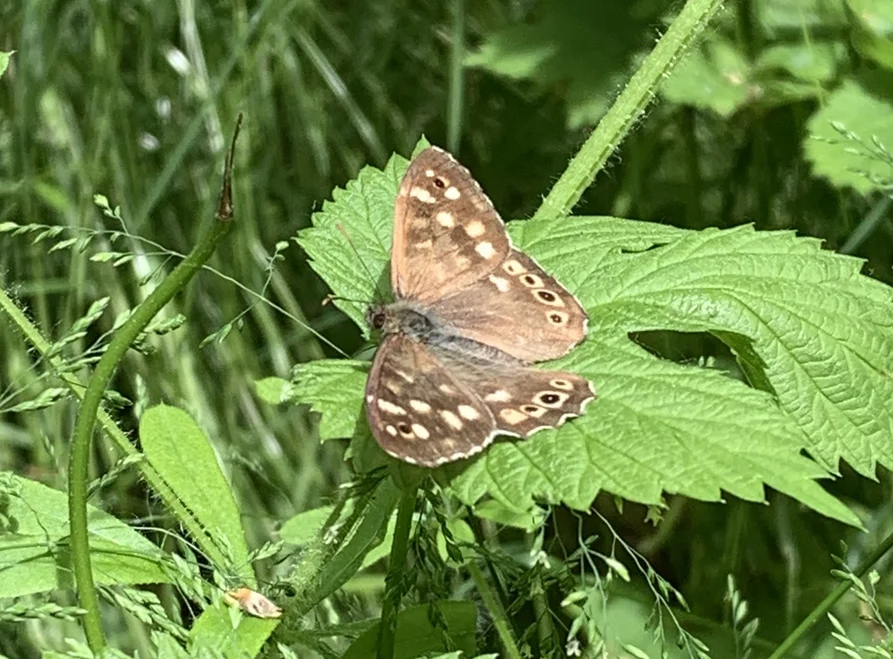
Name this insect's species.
Pararge aegeria
